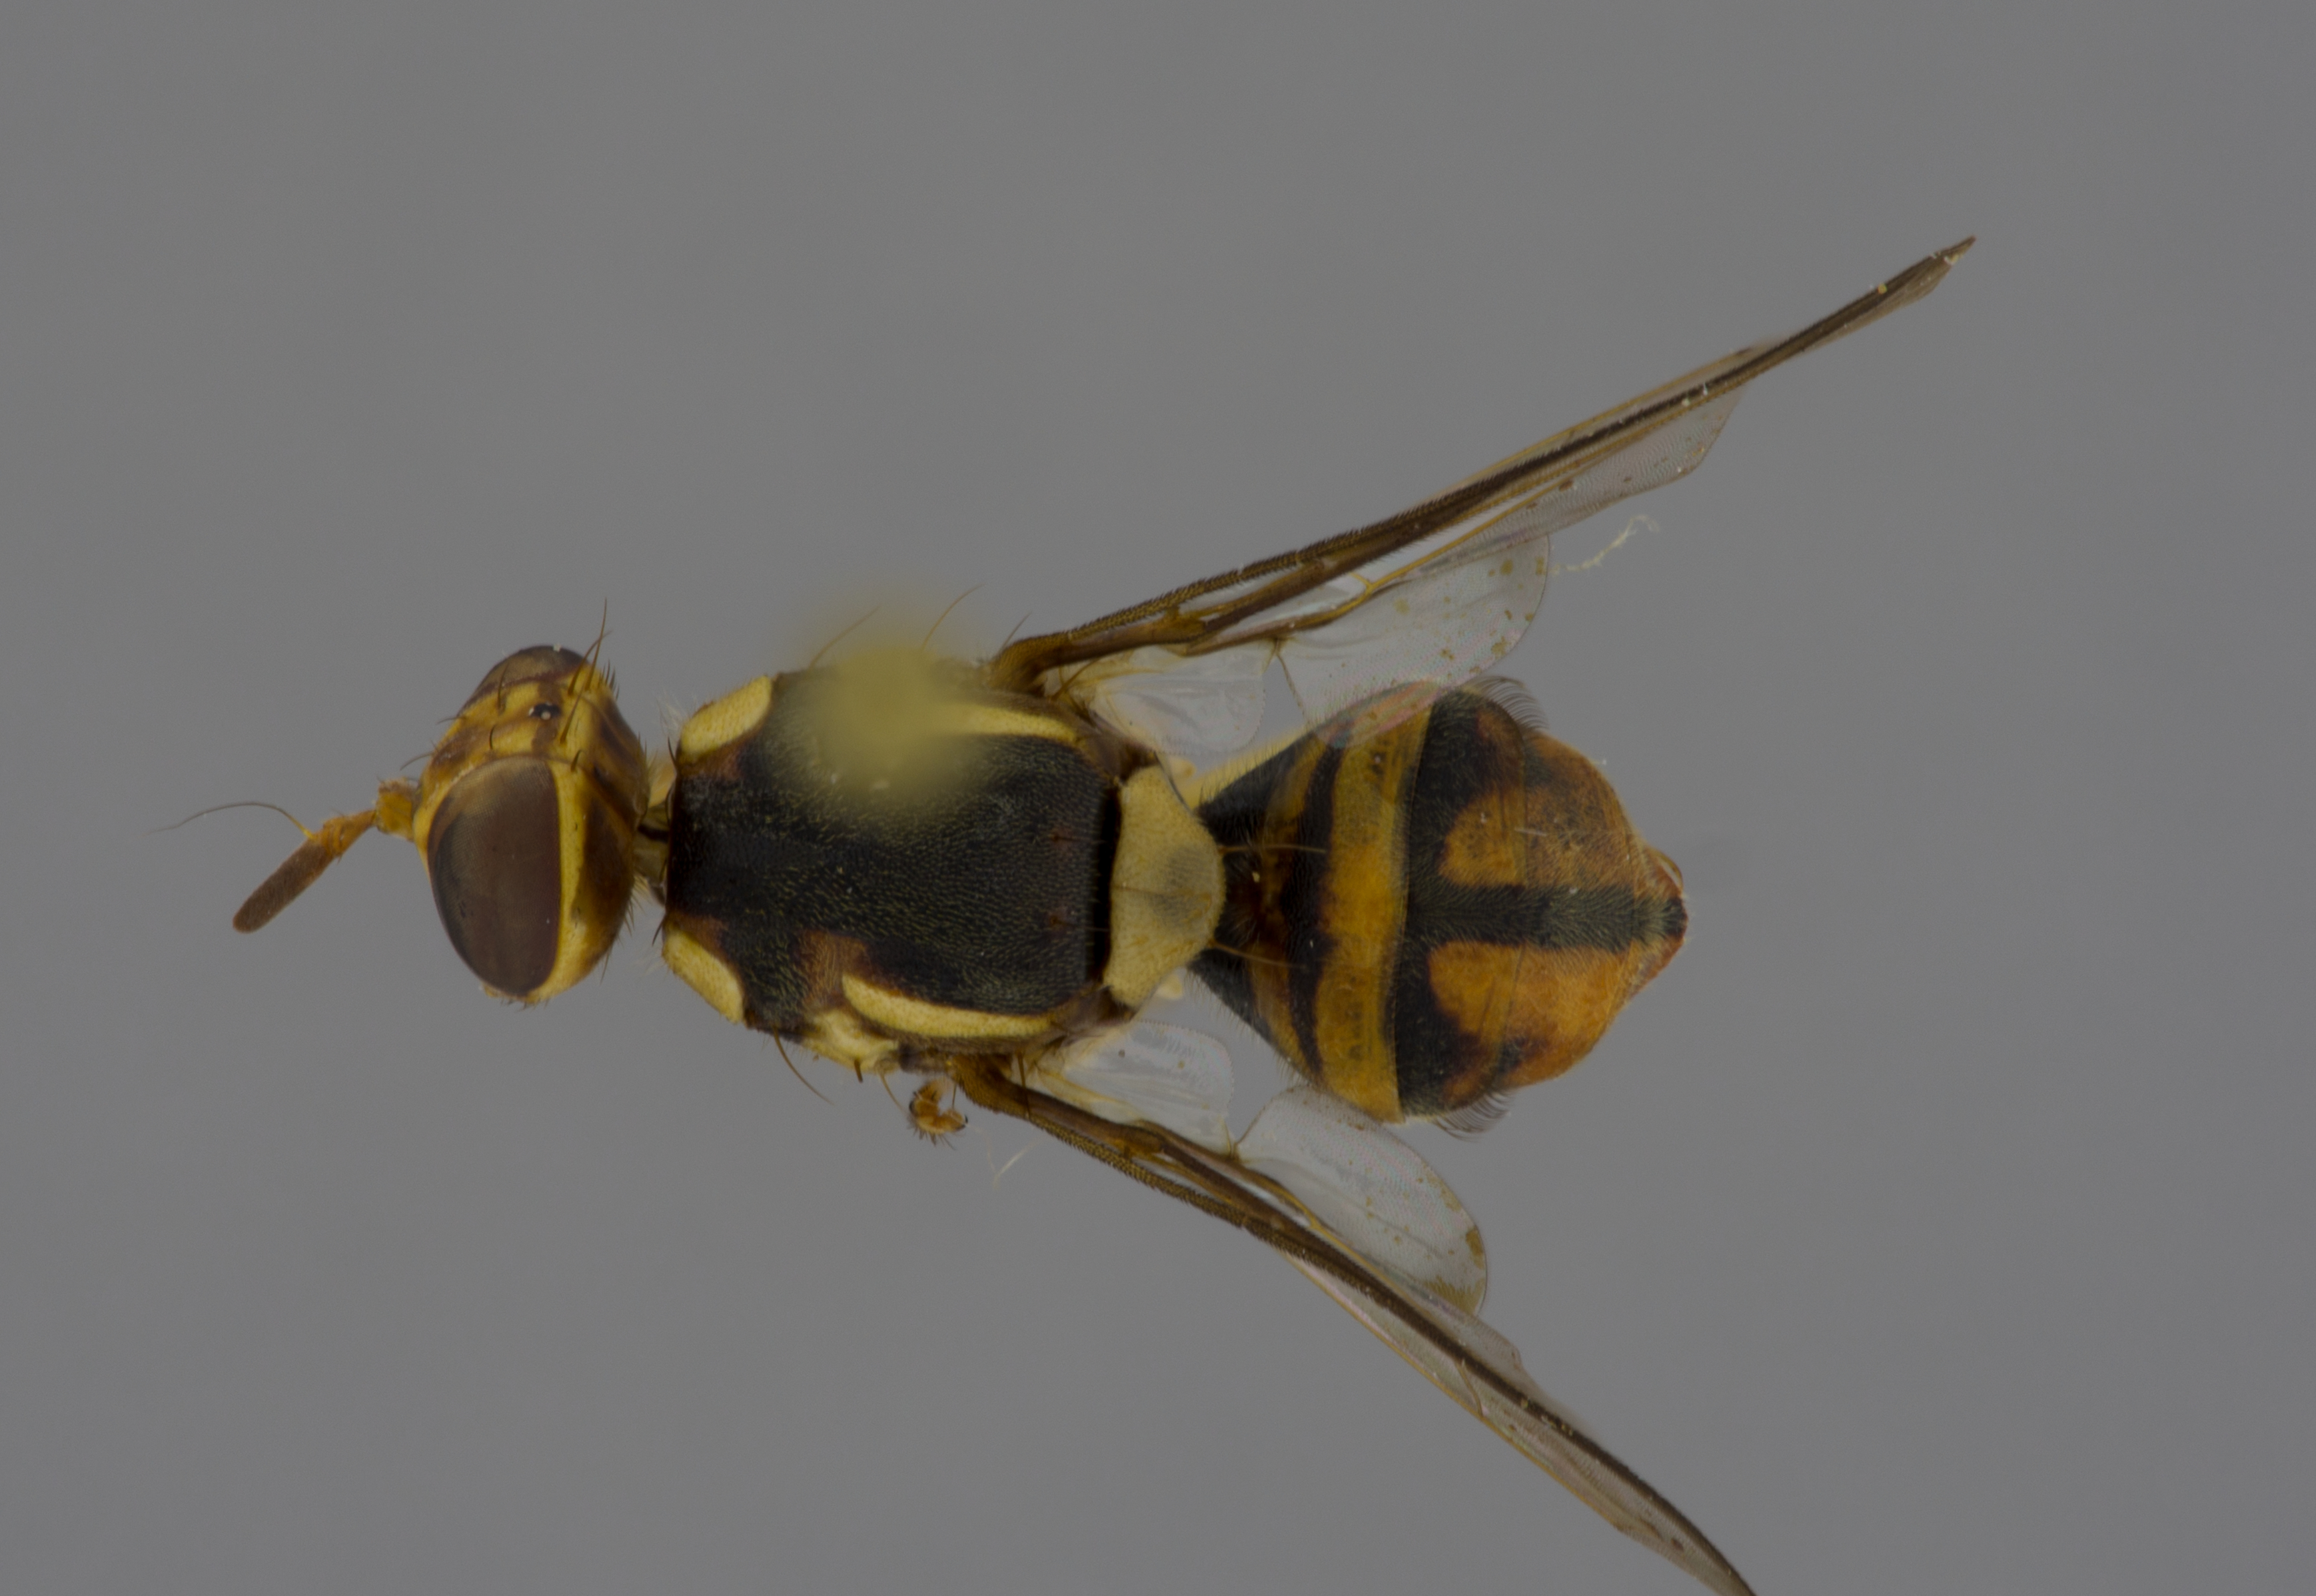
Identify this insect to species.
Bactrocera occipitalis
